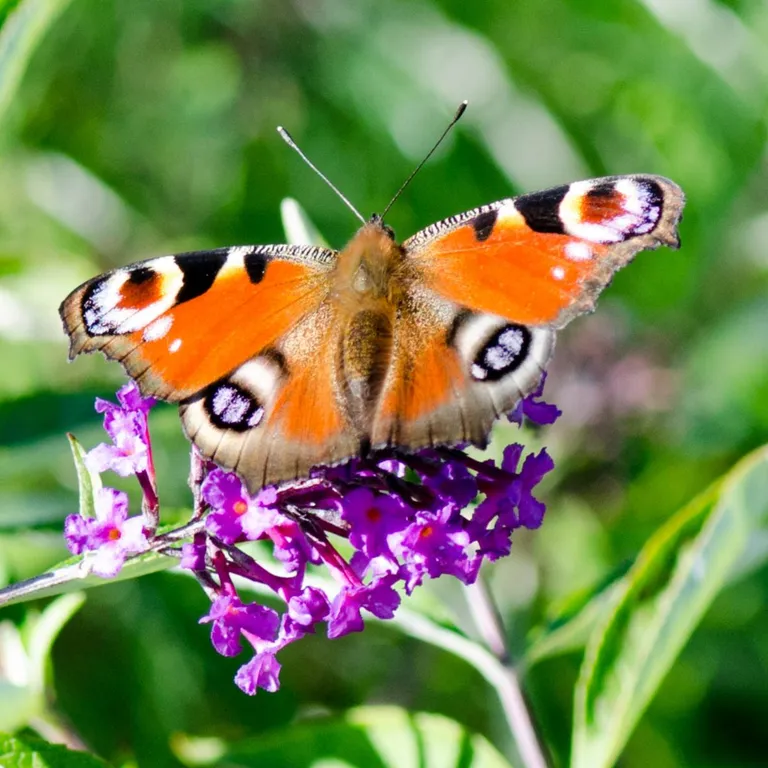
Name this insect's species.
Aglais io
